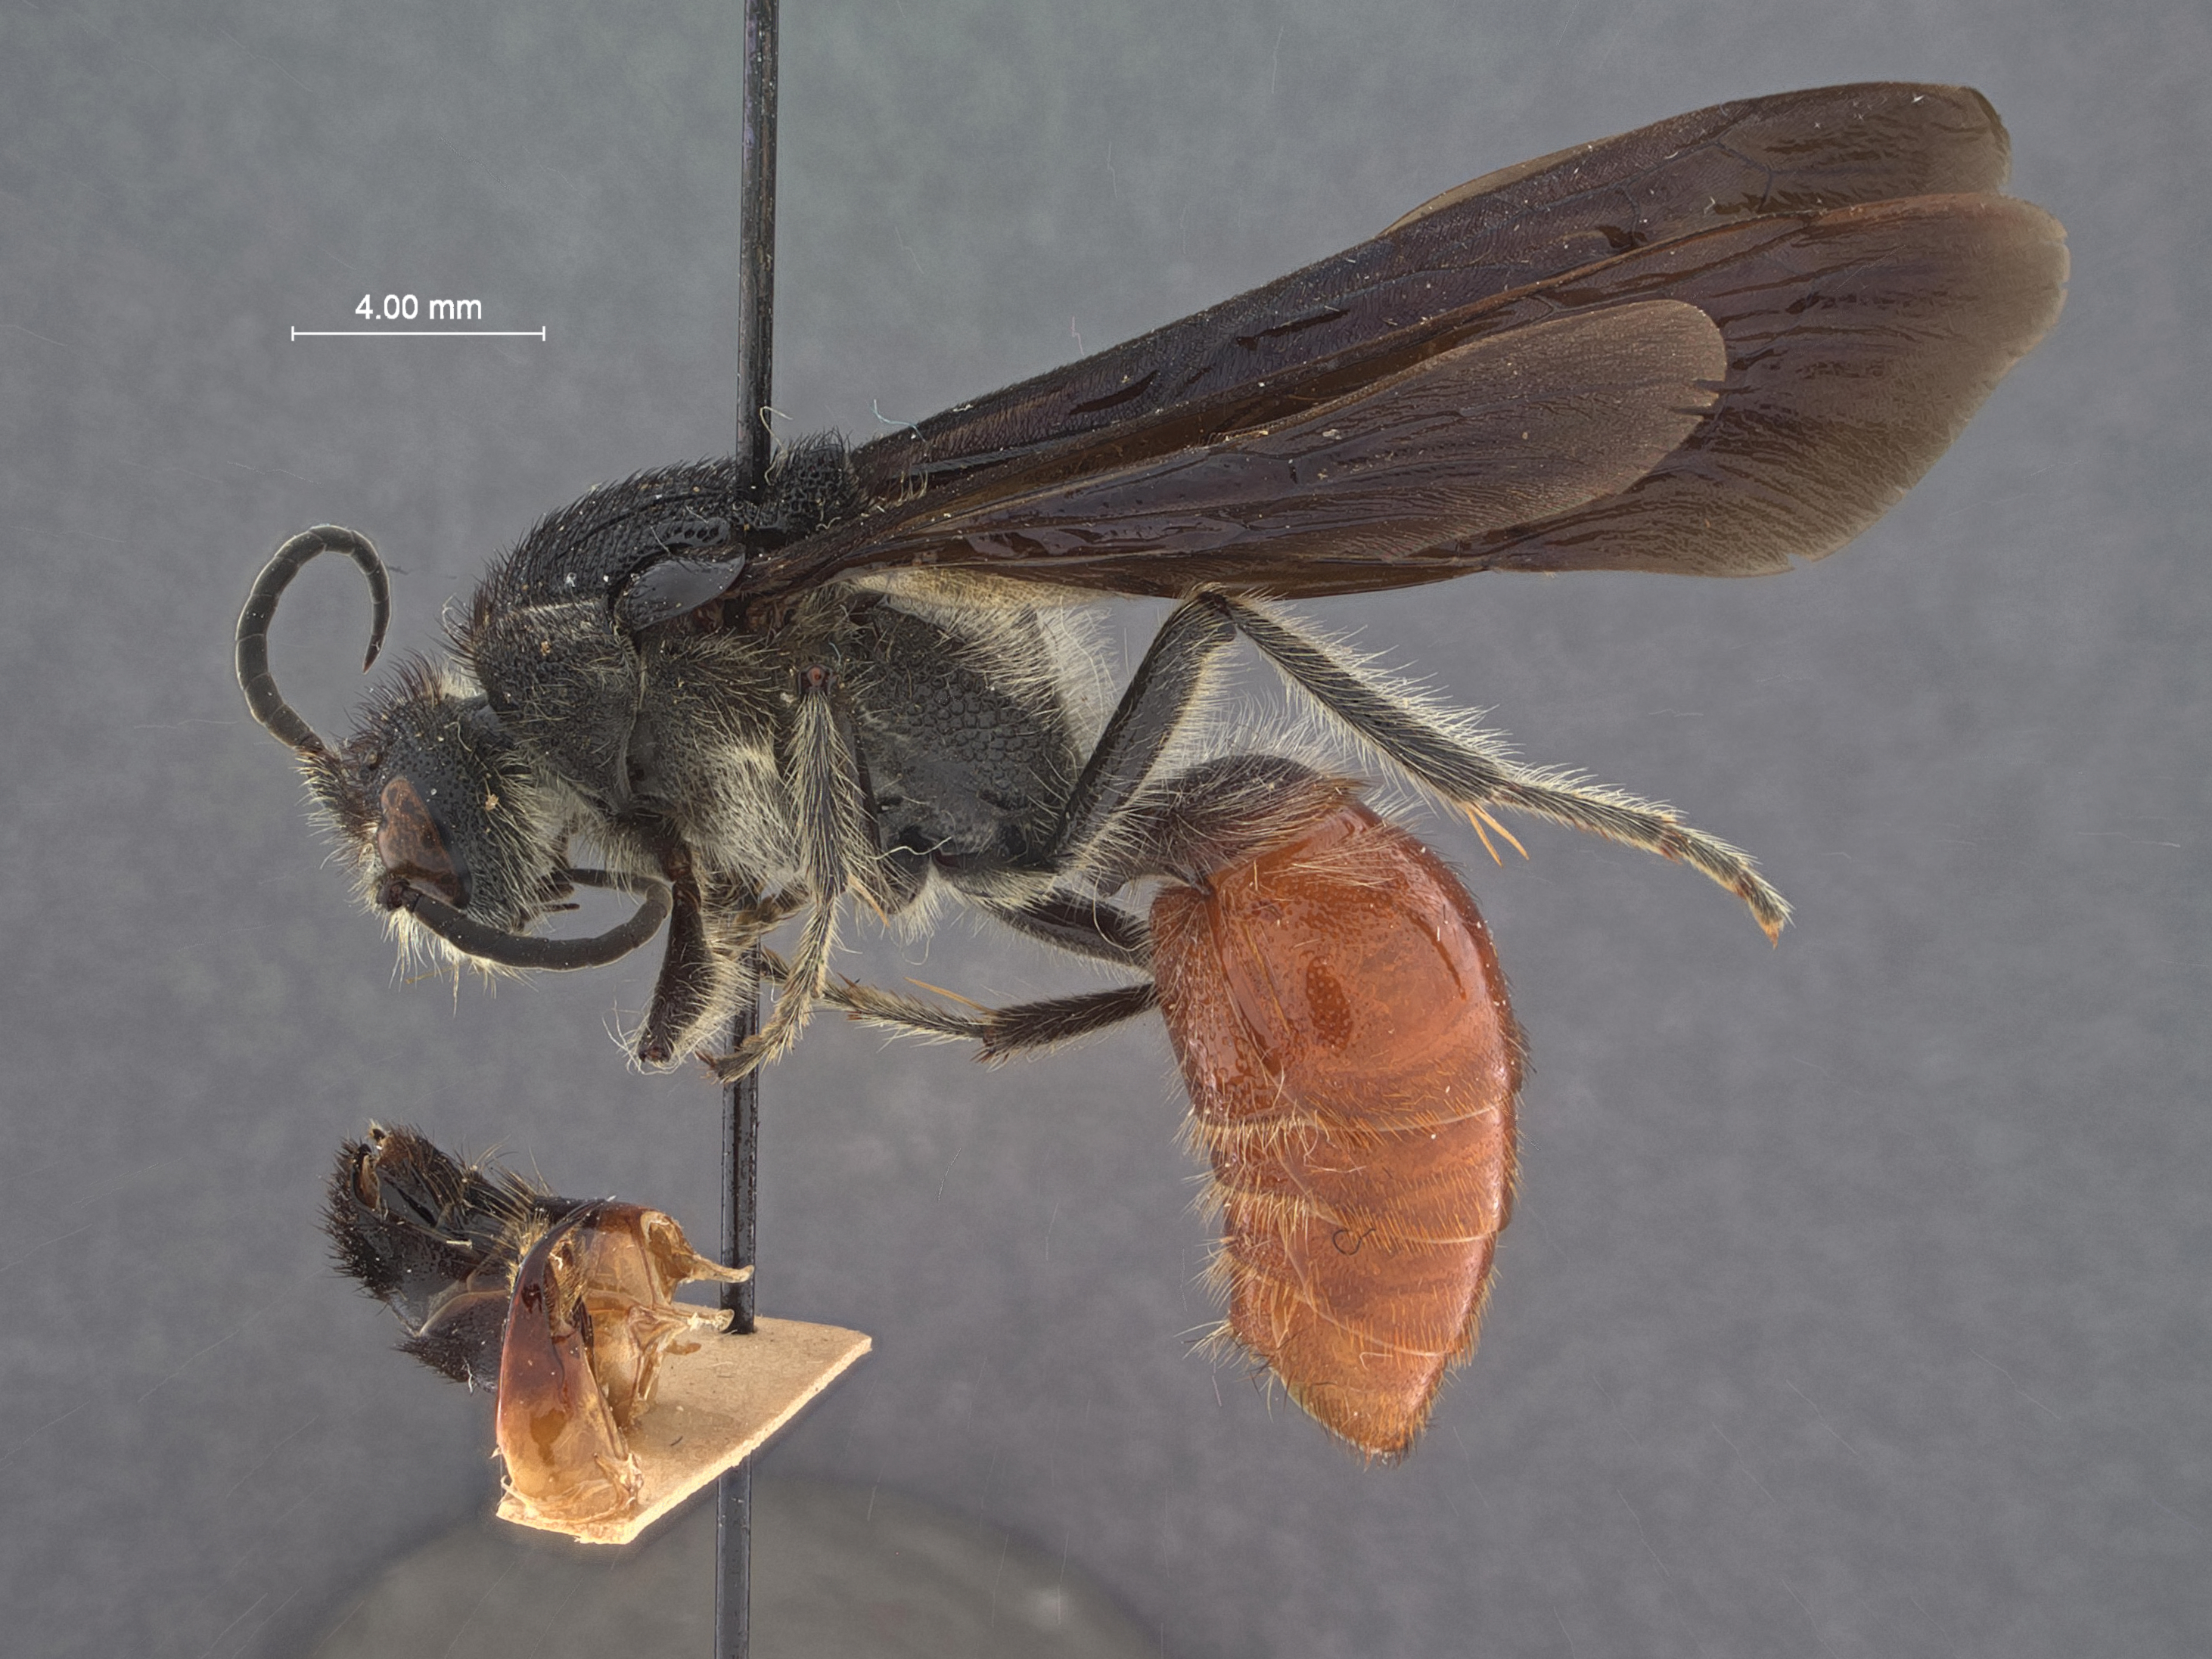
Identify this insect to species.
Trogaspidia bicolor
